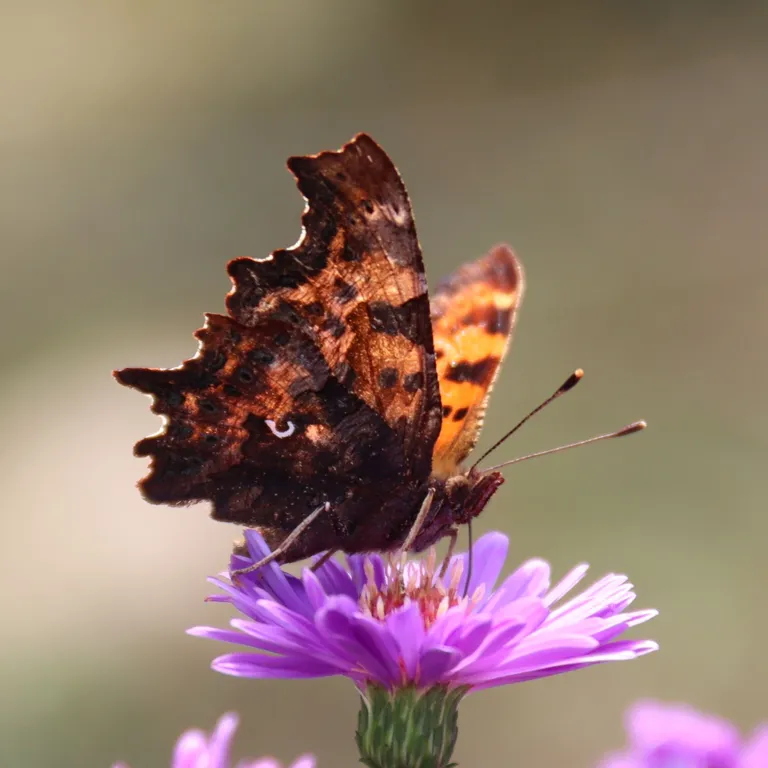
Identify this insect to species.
Polygonia c-album
